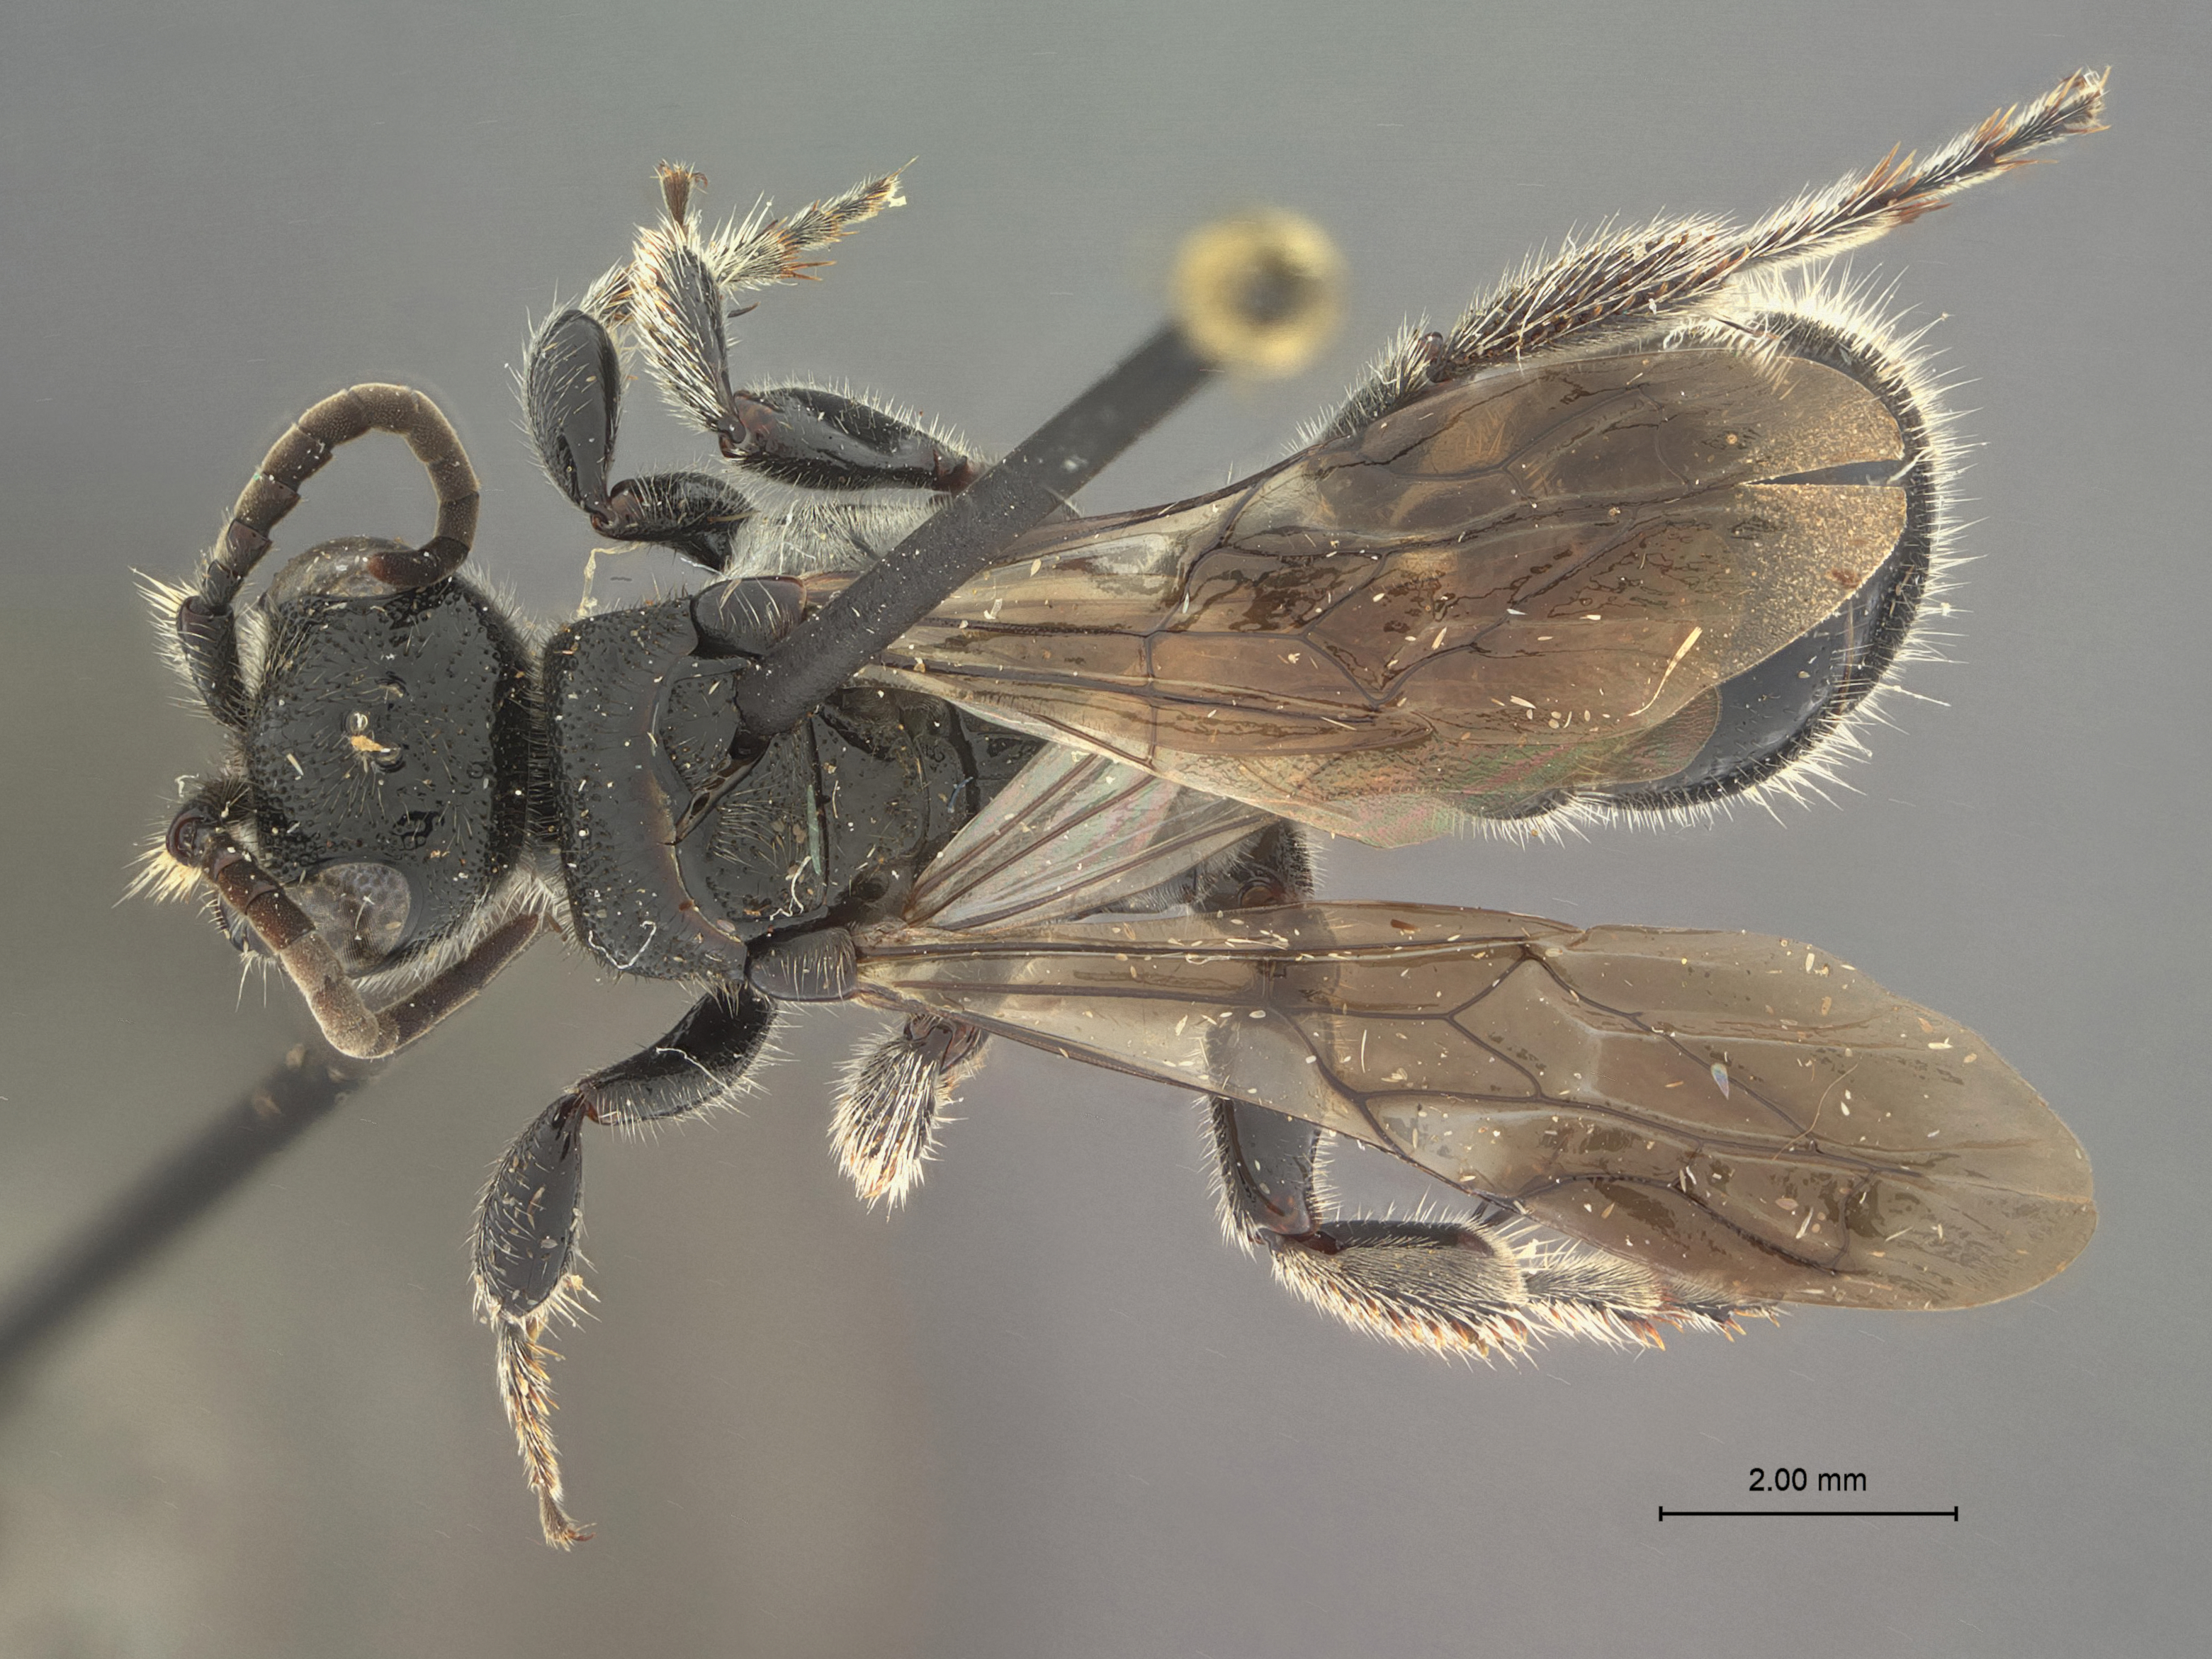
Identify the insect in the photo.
Tiphia barcola
